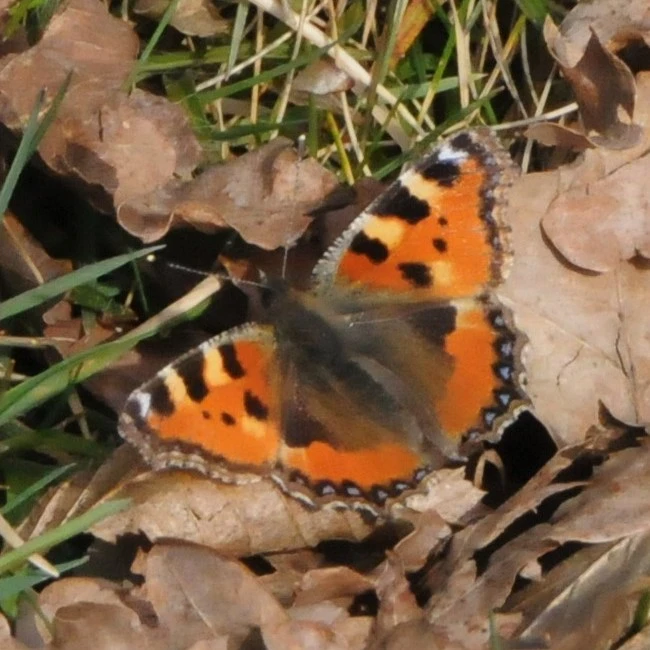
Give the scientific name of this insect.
Aglais urticae
